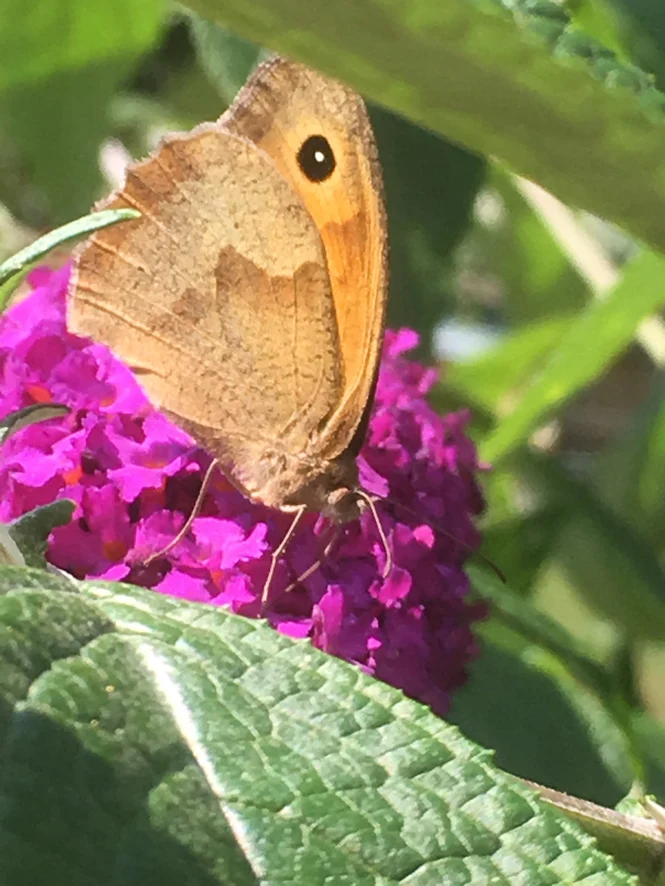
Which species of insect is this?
Maniola jurtina
